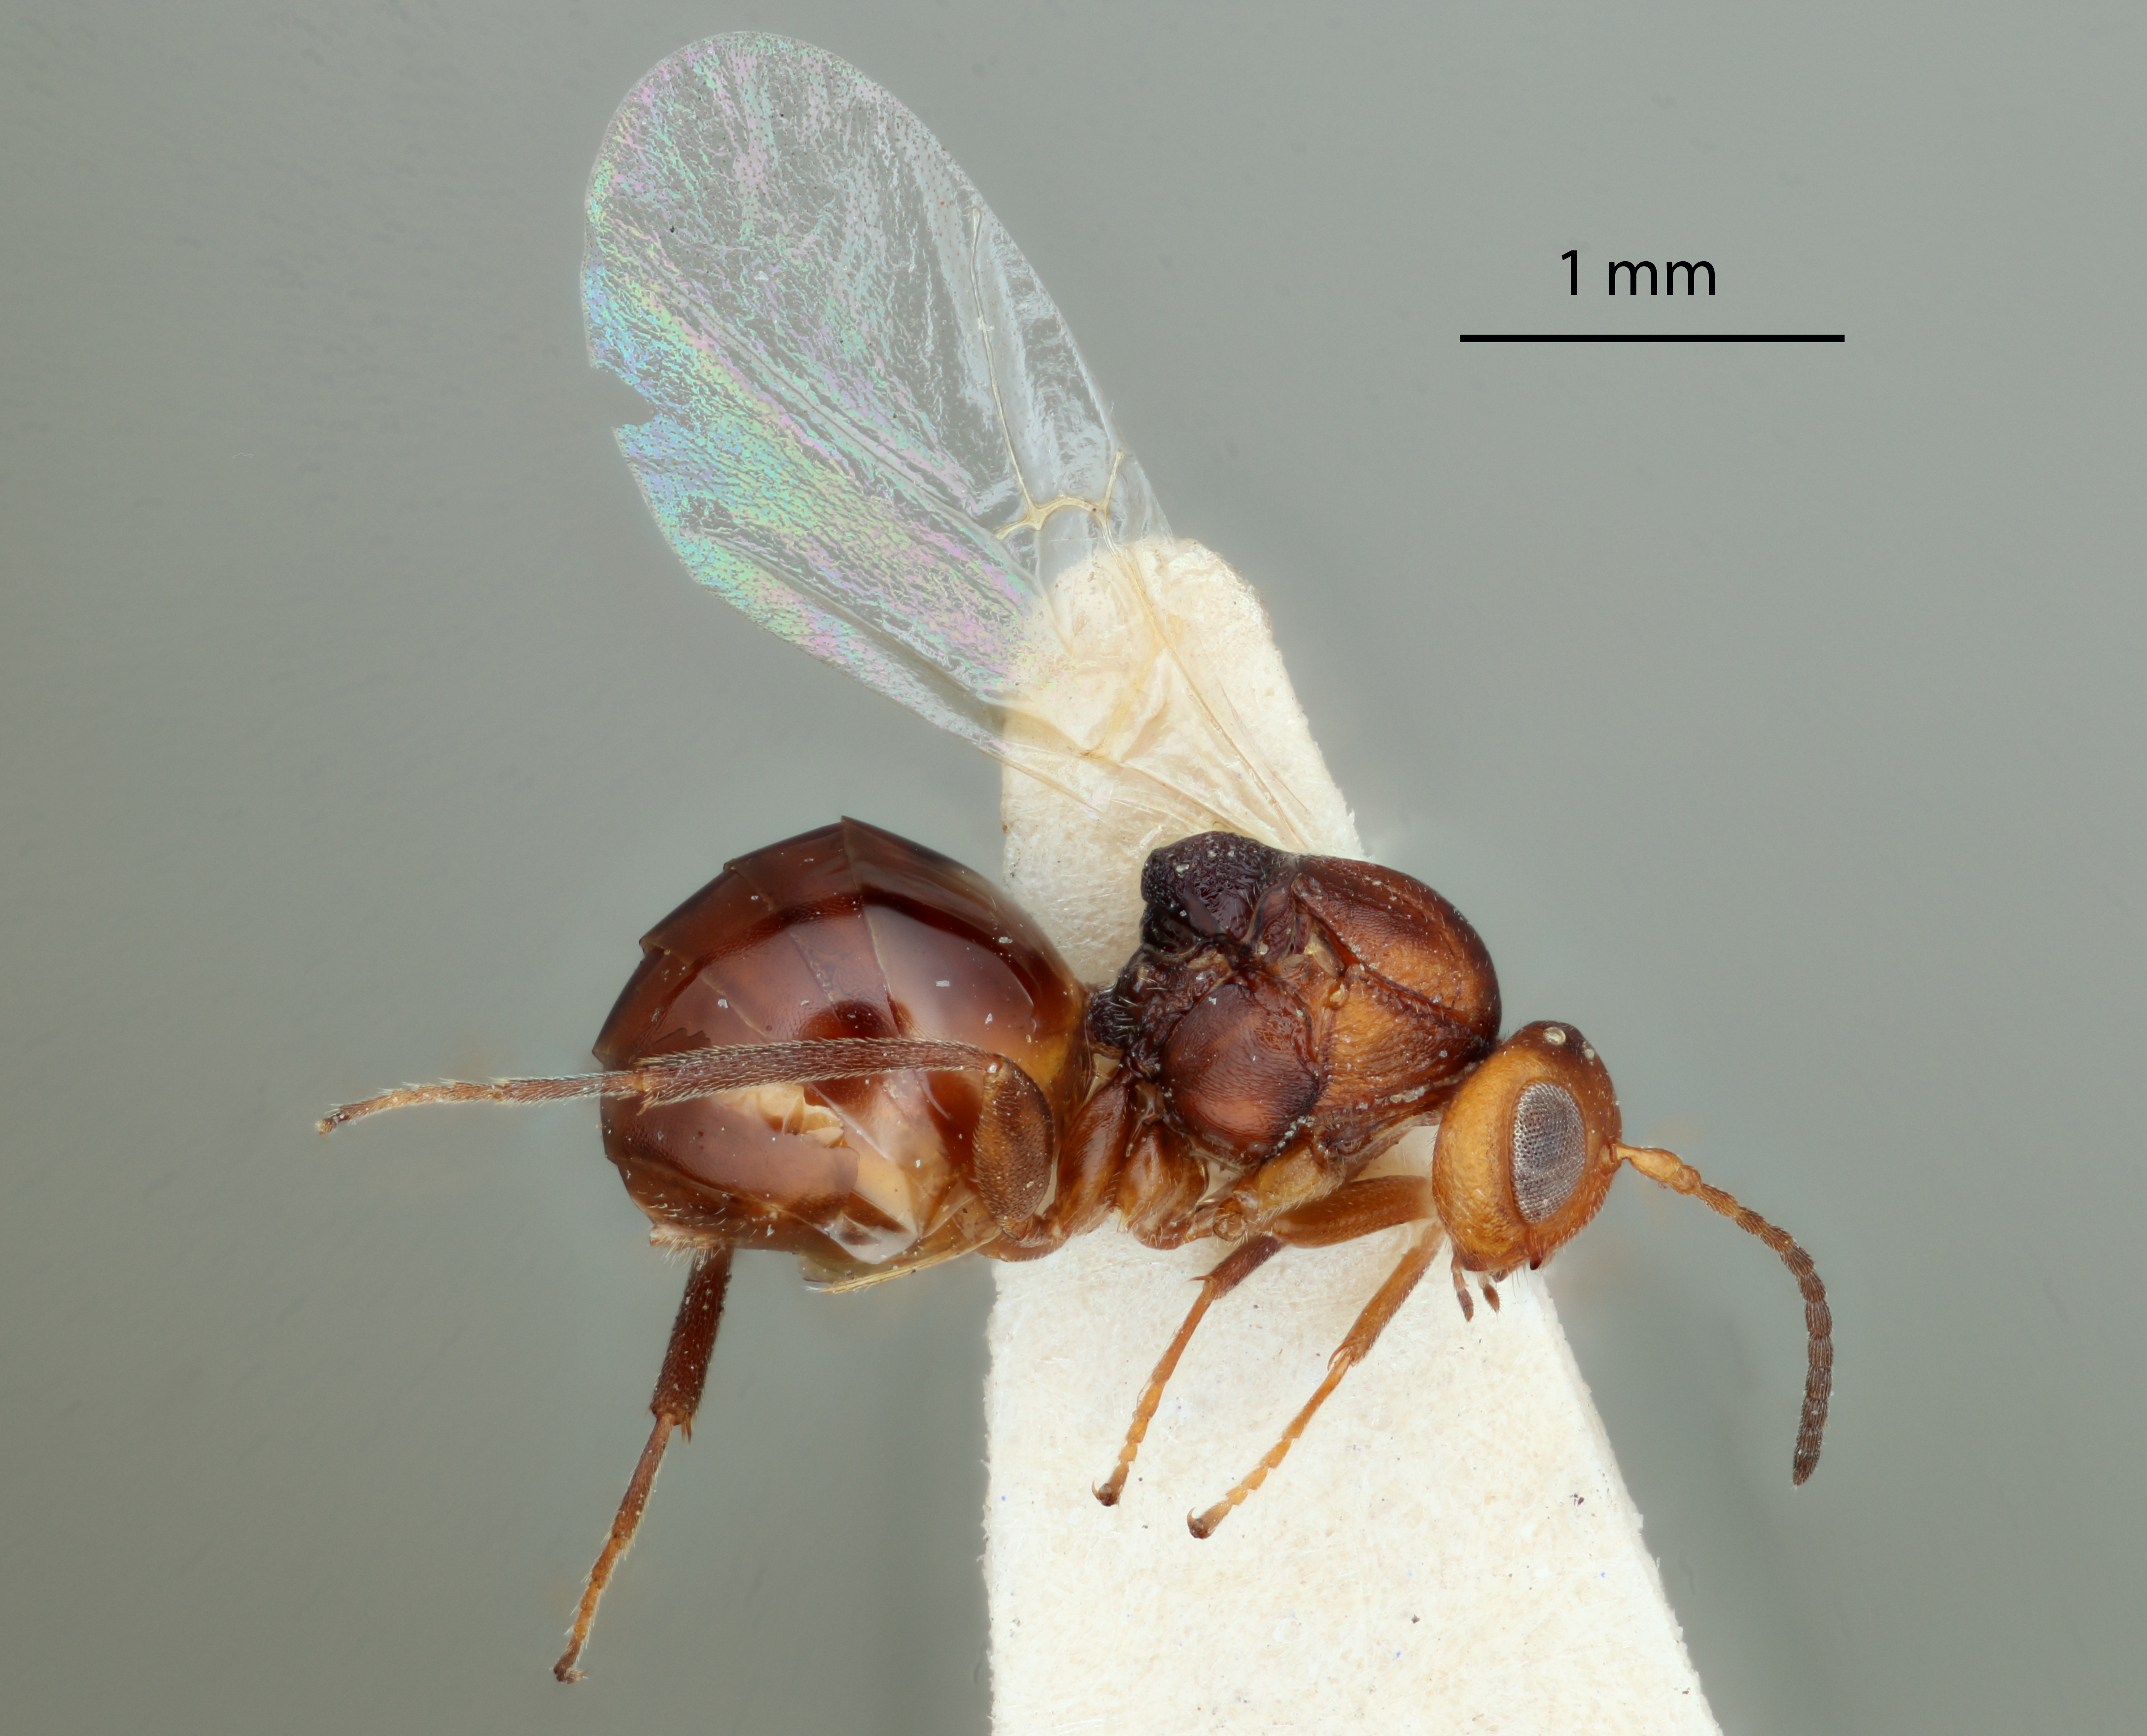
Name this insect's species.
Callirhytis sonorae
